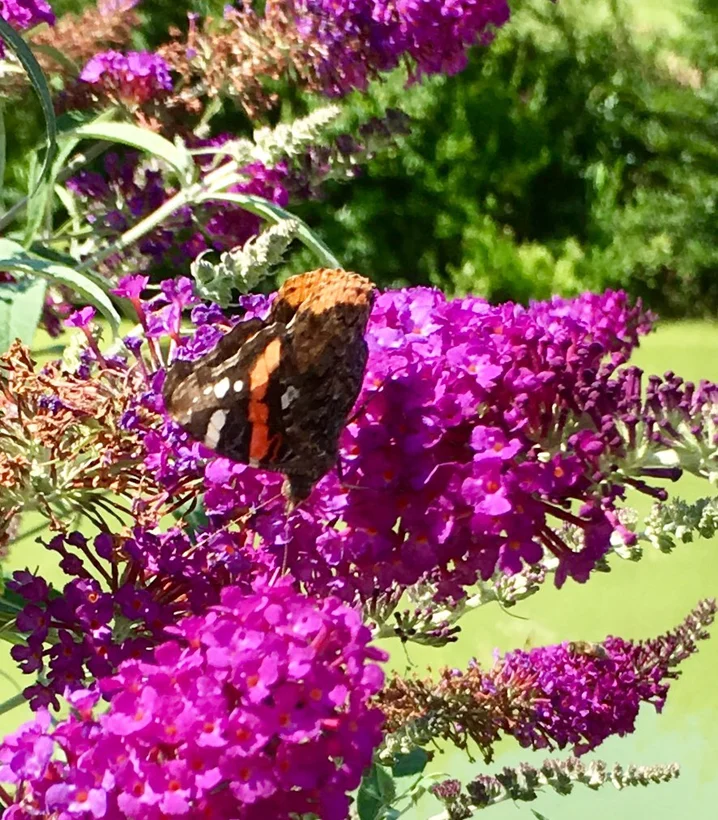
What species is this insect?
Vanessa atalanta
